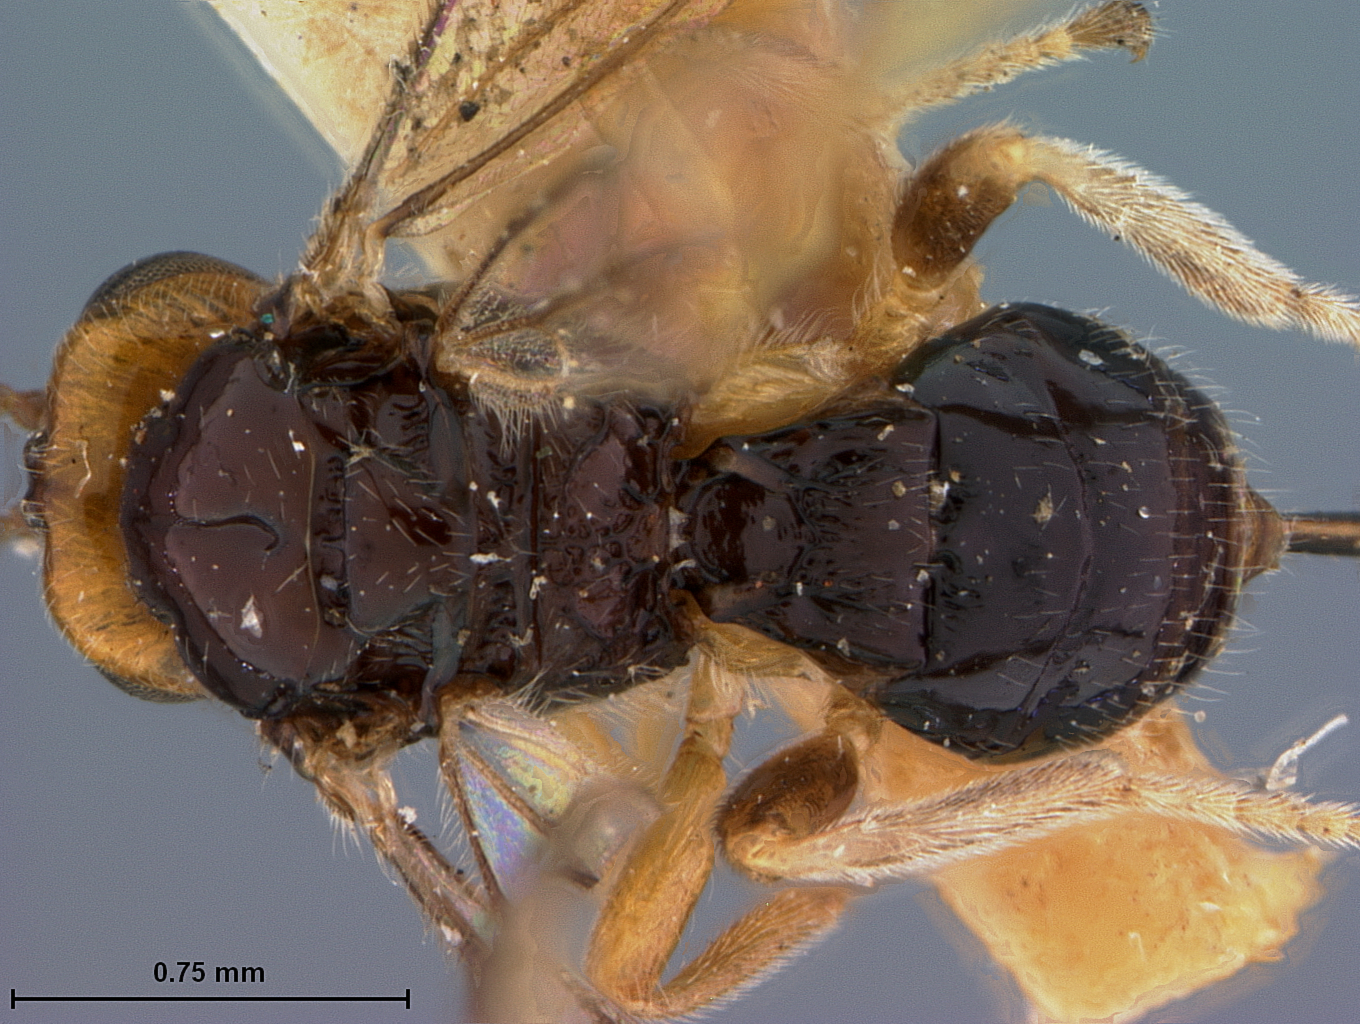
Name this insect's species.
Opius manii
